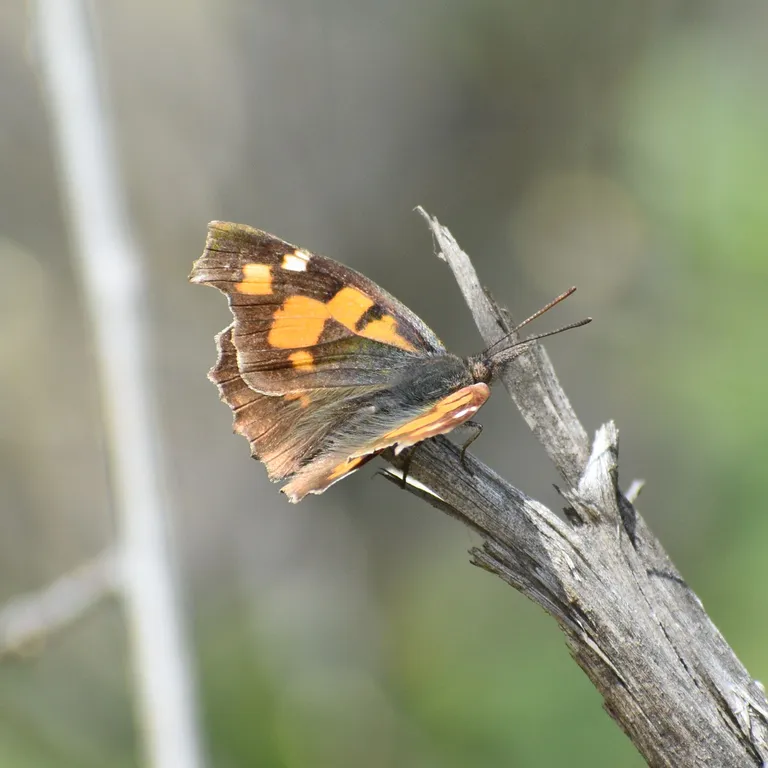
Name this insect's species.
Libythea celtis
